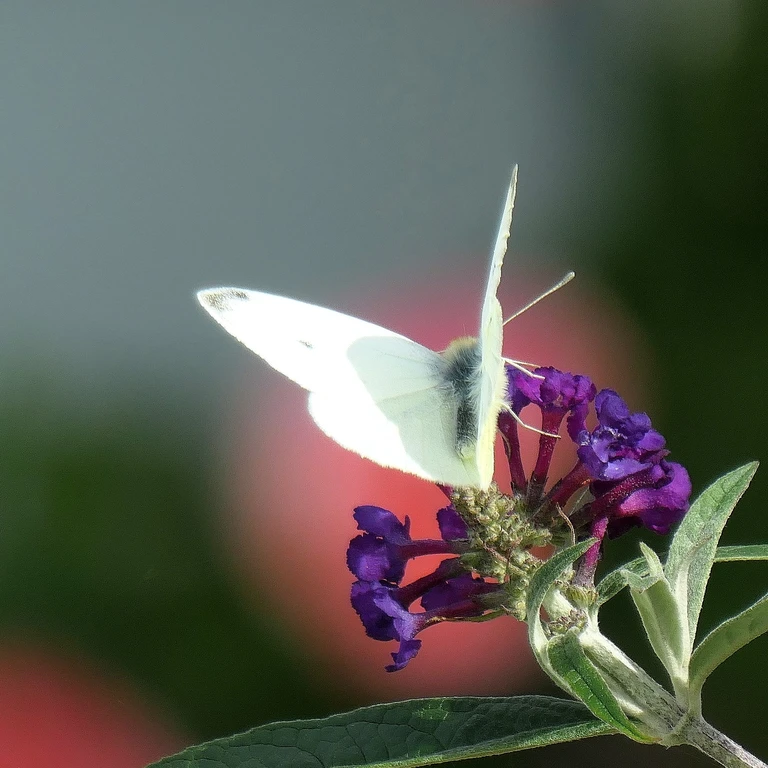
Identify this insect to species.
Pieris rapae
